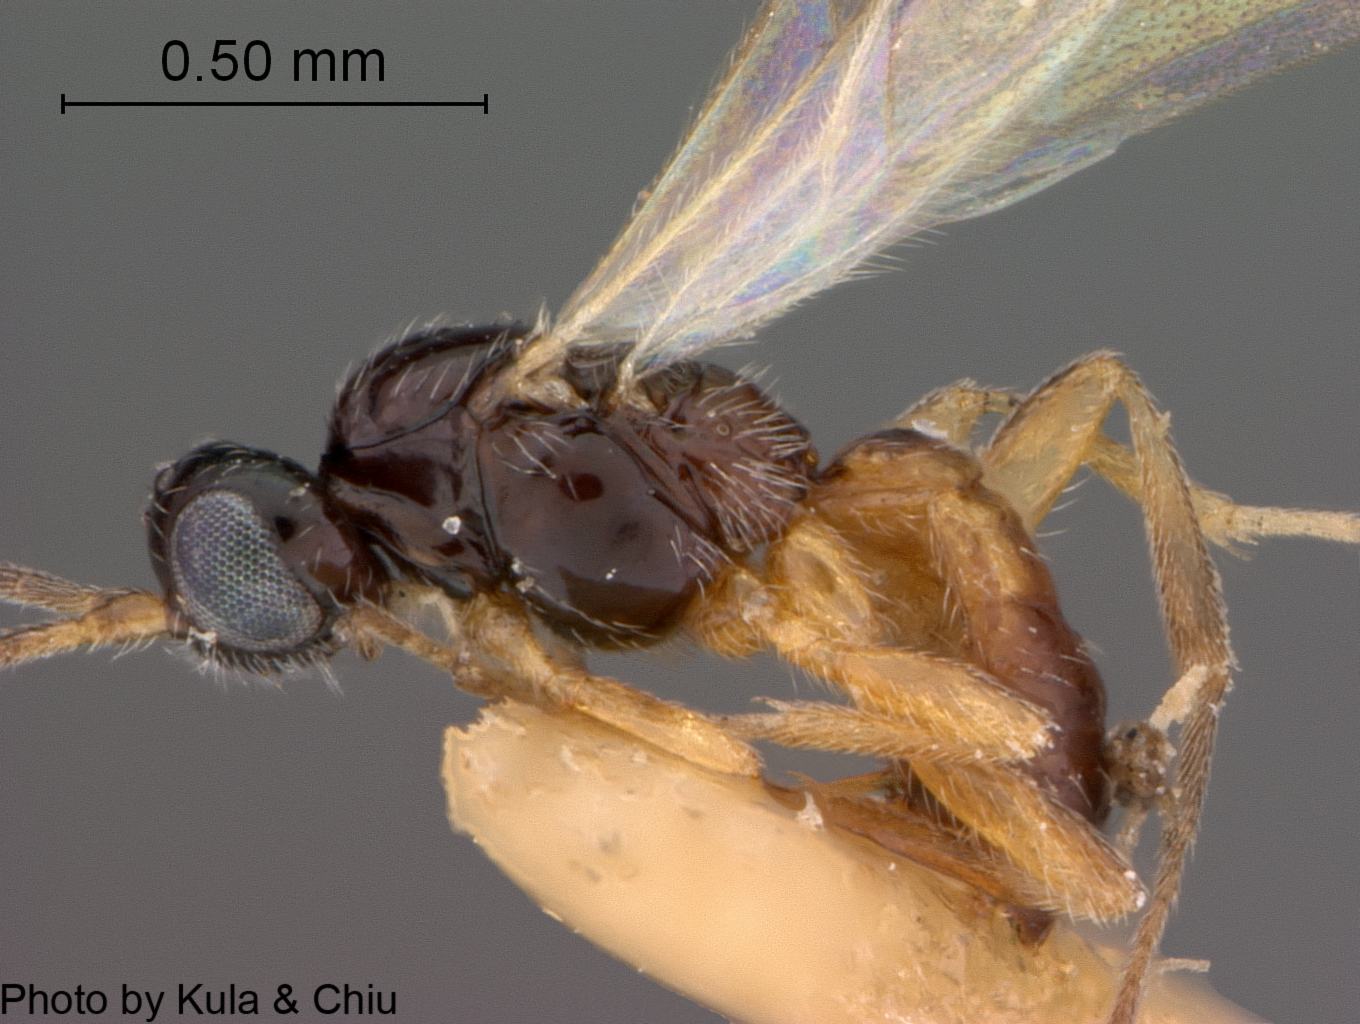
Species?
Gnaptodon bicolor
